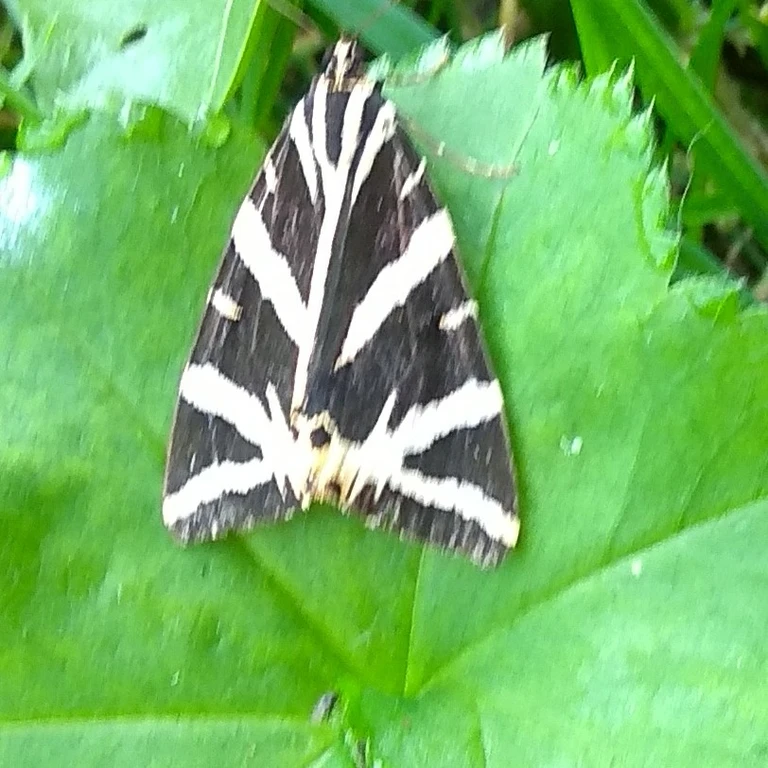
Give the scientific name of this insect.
Euplagia quadripunctaria
